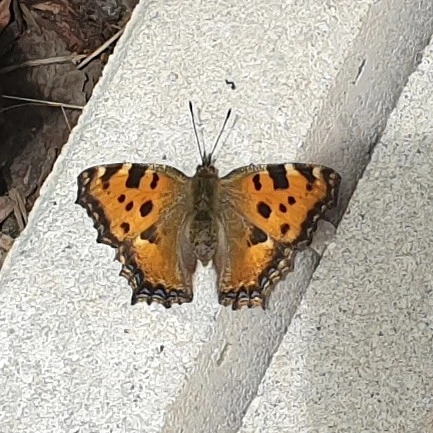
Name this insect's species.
Nymphalis polychloros
